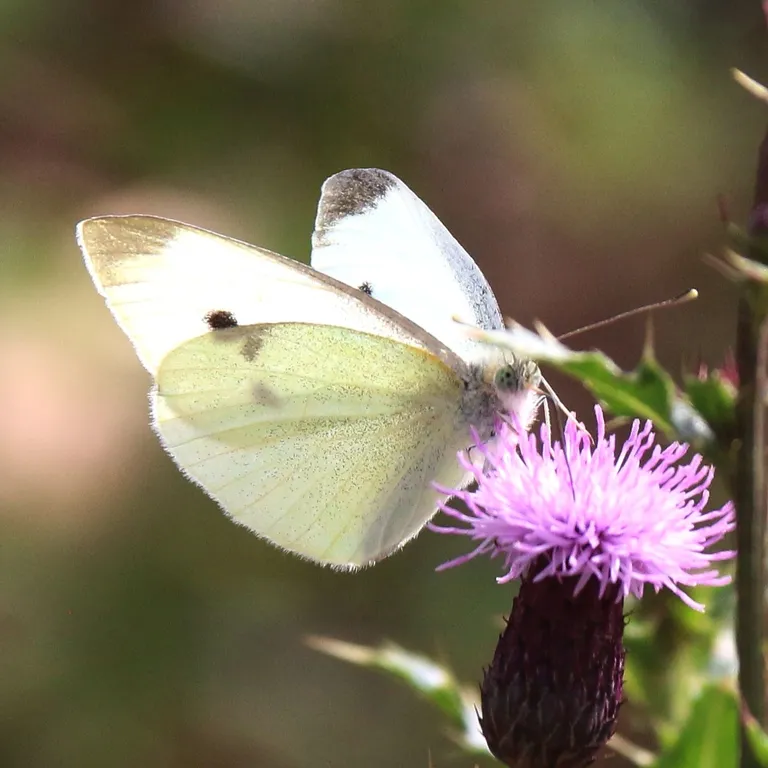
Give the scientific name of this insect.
Pieris rapae
